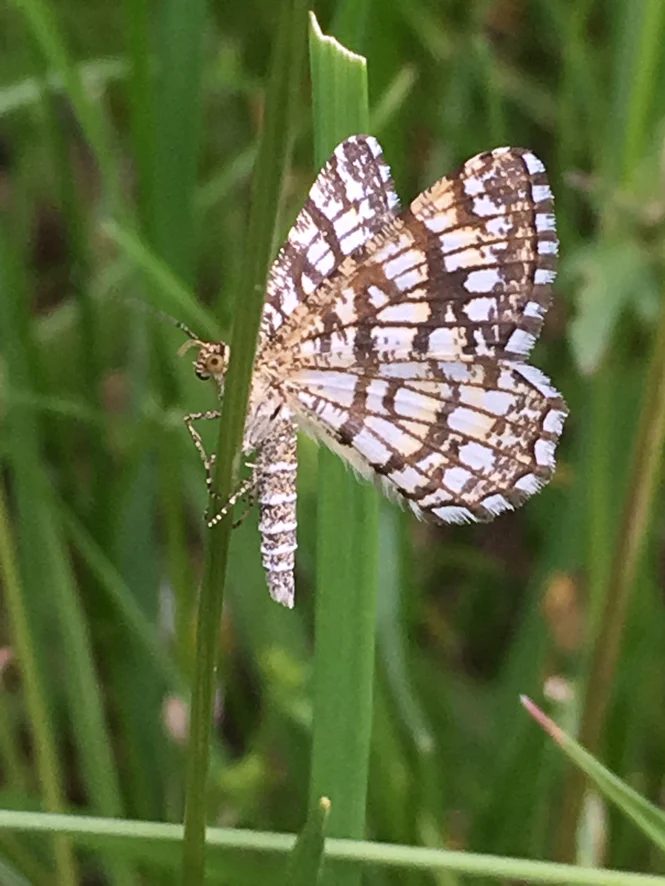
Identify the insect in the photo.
Chiasmia clathrata
